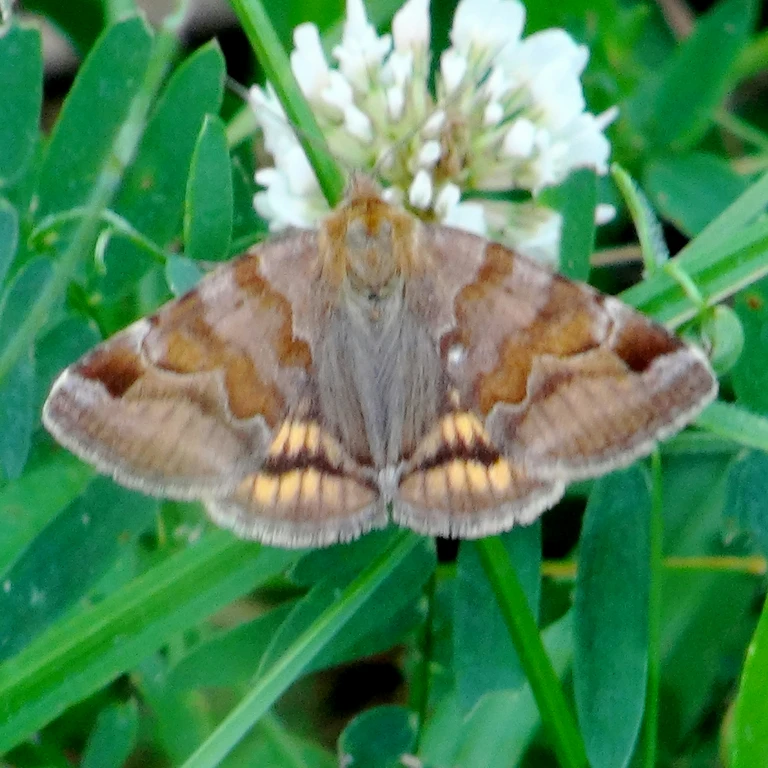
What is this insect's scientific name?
Euclidia glyphica
